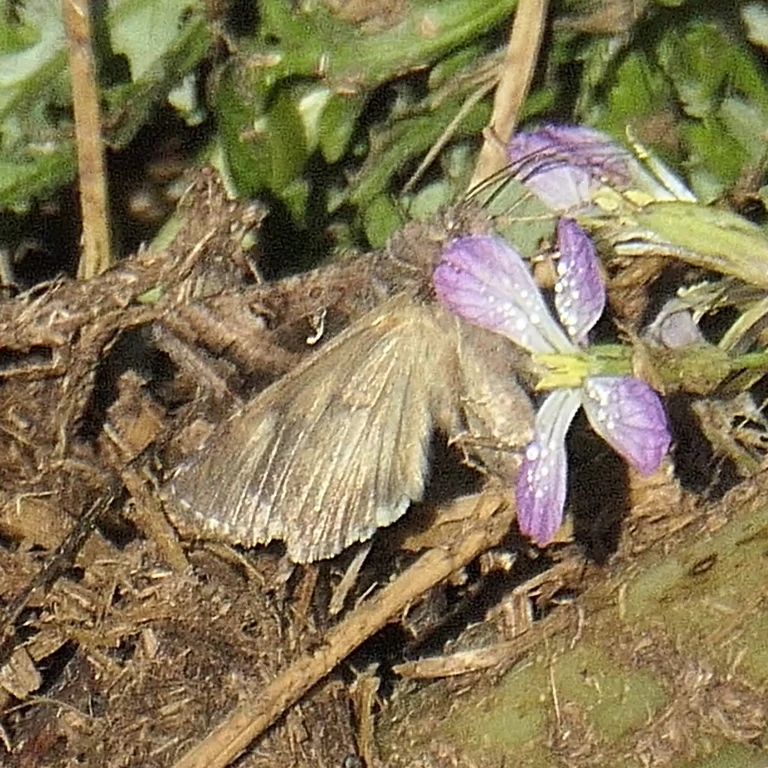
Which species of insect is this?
Autographa gamma
